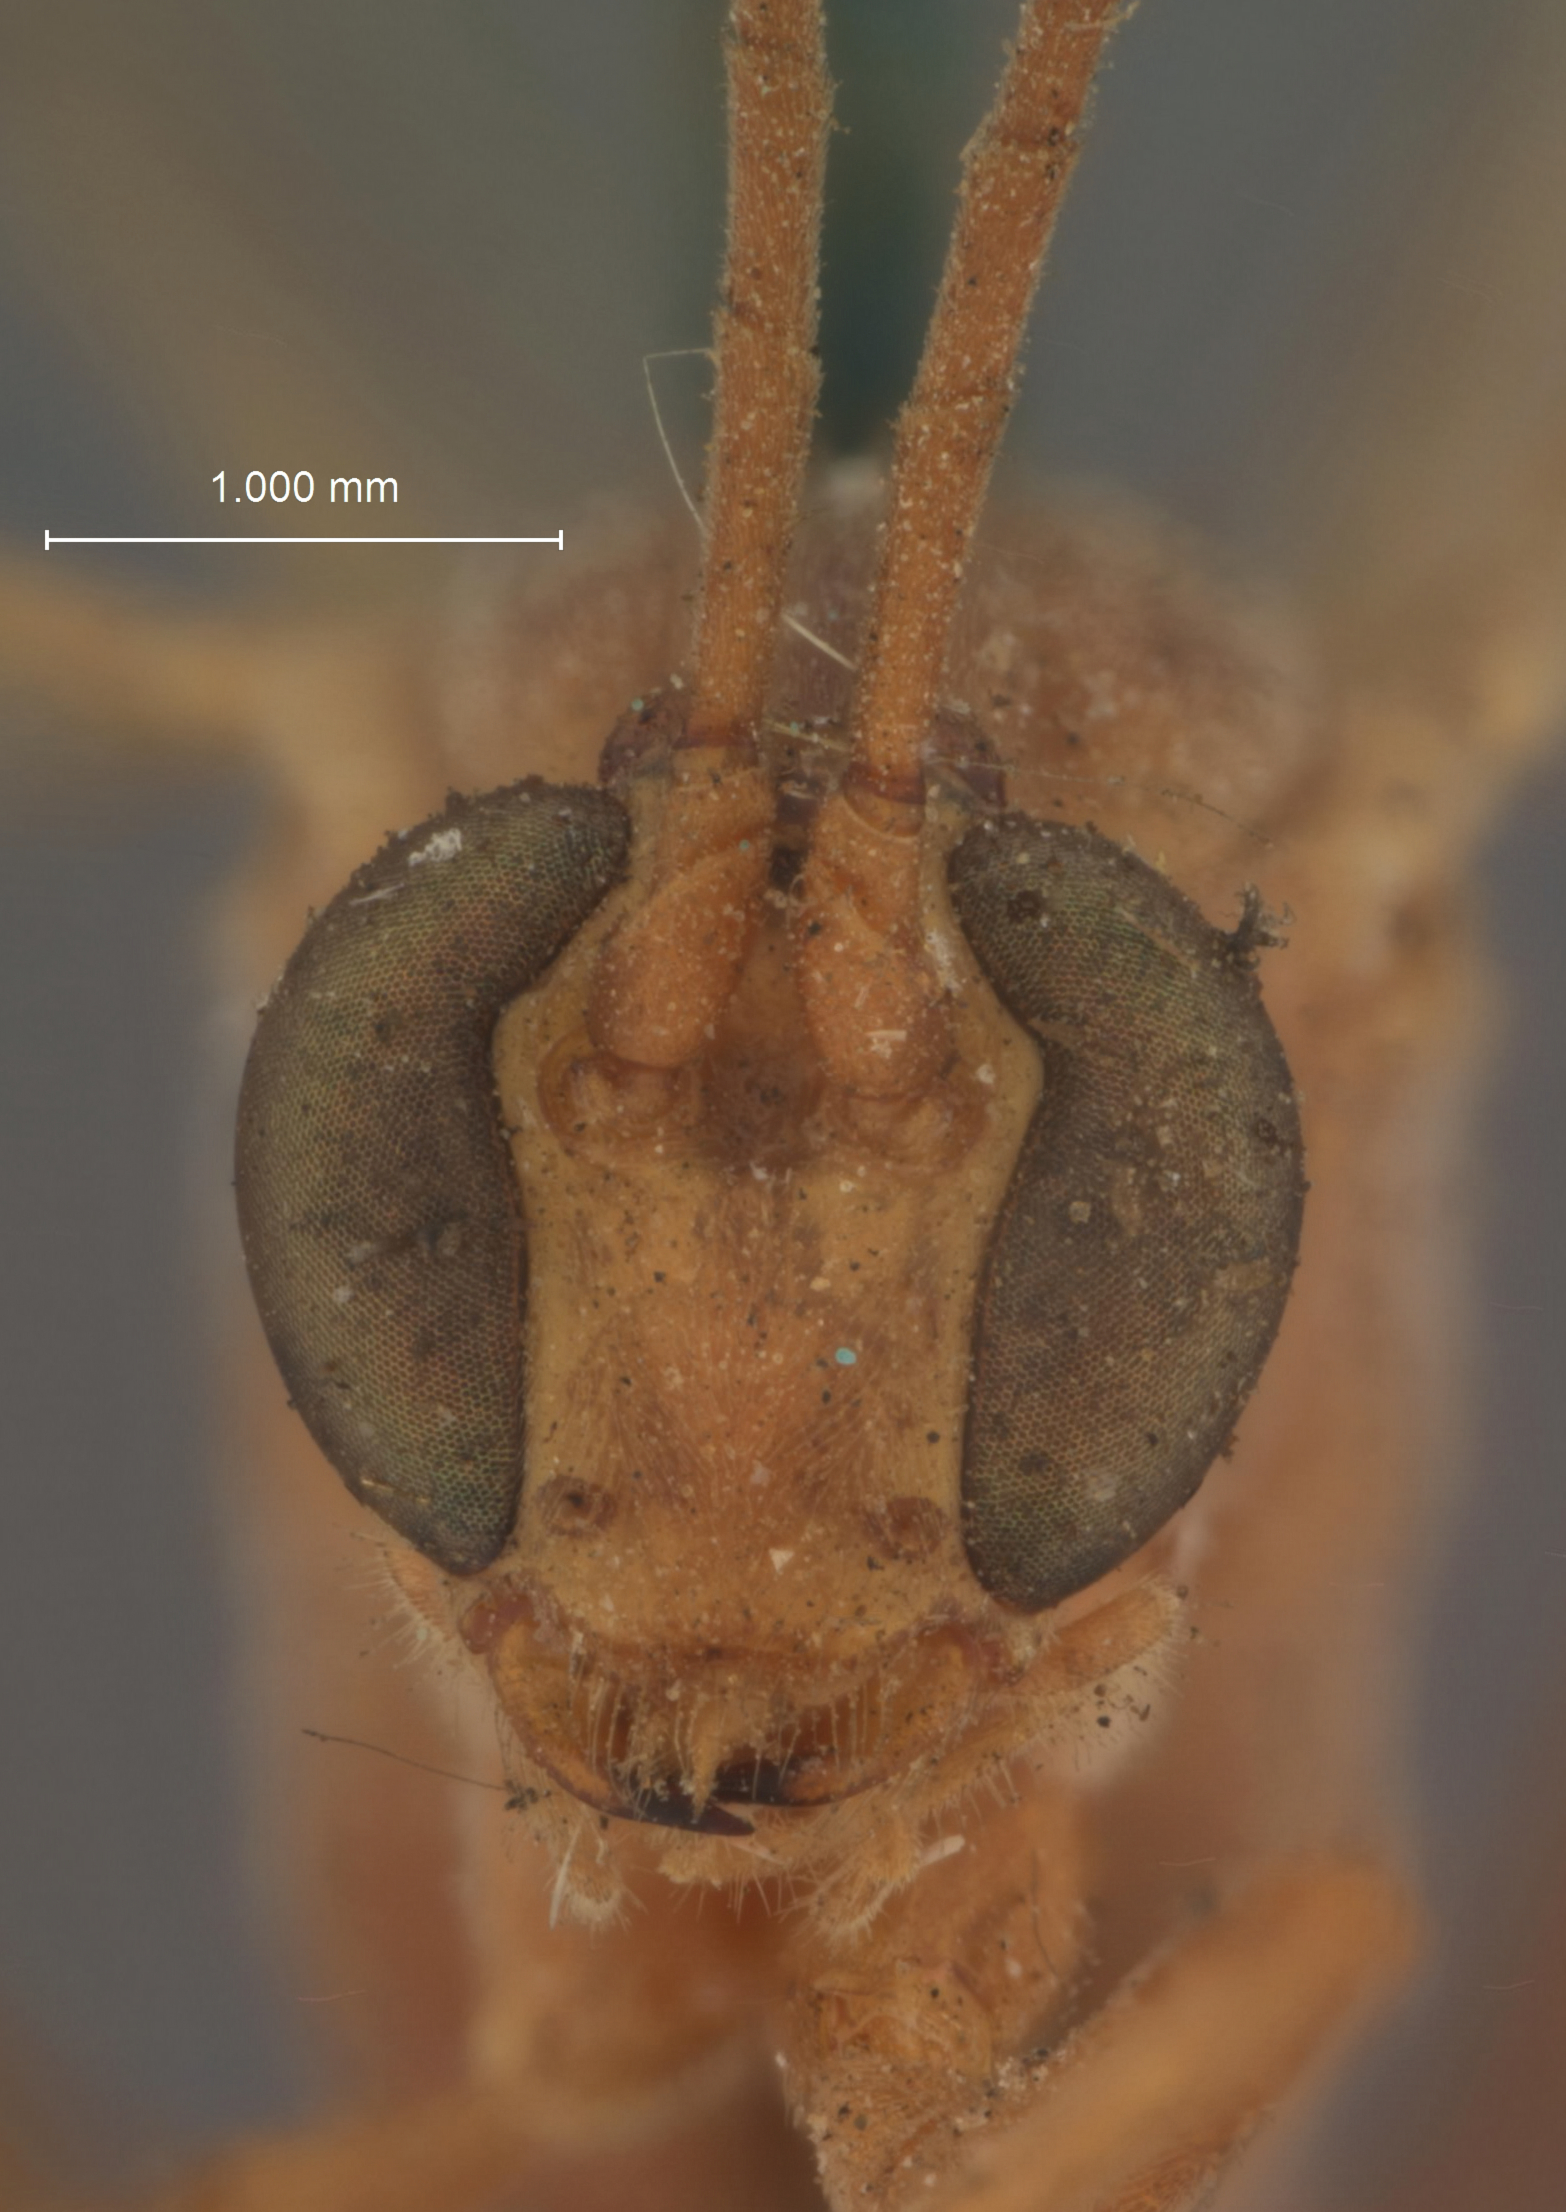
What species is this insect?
Paniscus californicus
